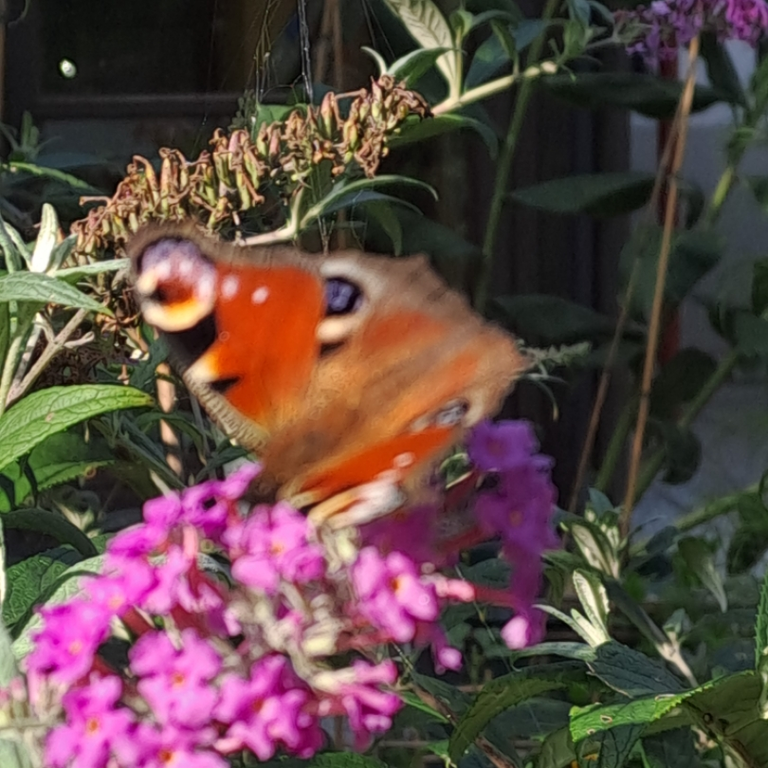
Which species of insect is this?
Aglais io
